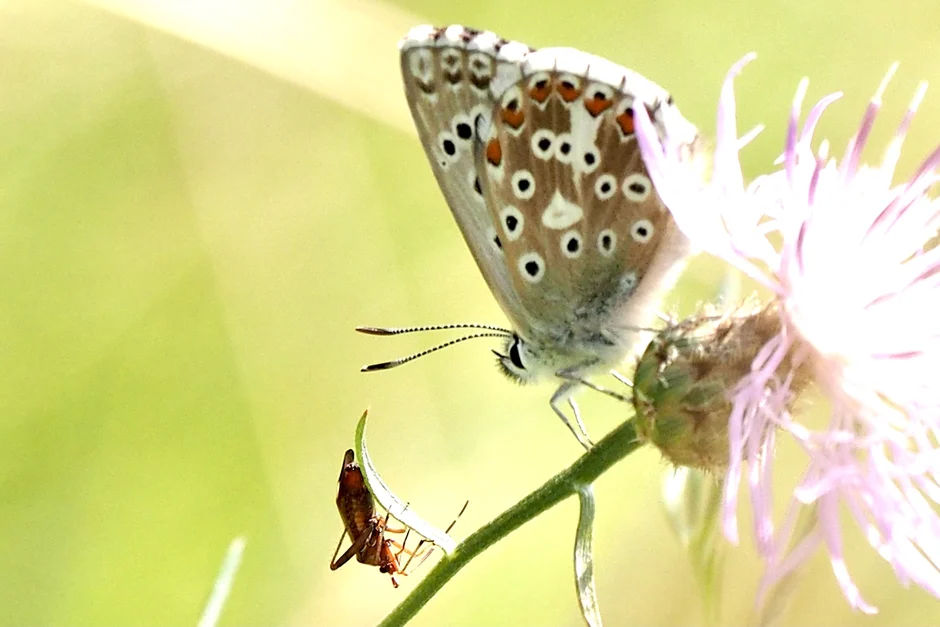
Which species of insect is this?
Lysandra coridon
